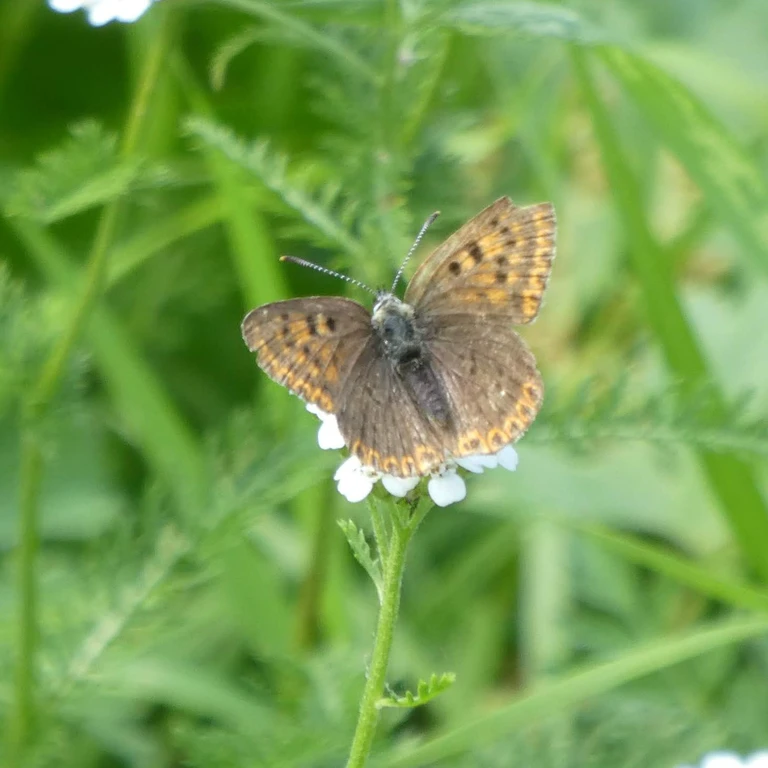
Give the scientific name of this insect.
Lycaena tityrus (also Loweia tityrus)
